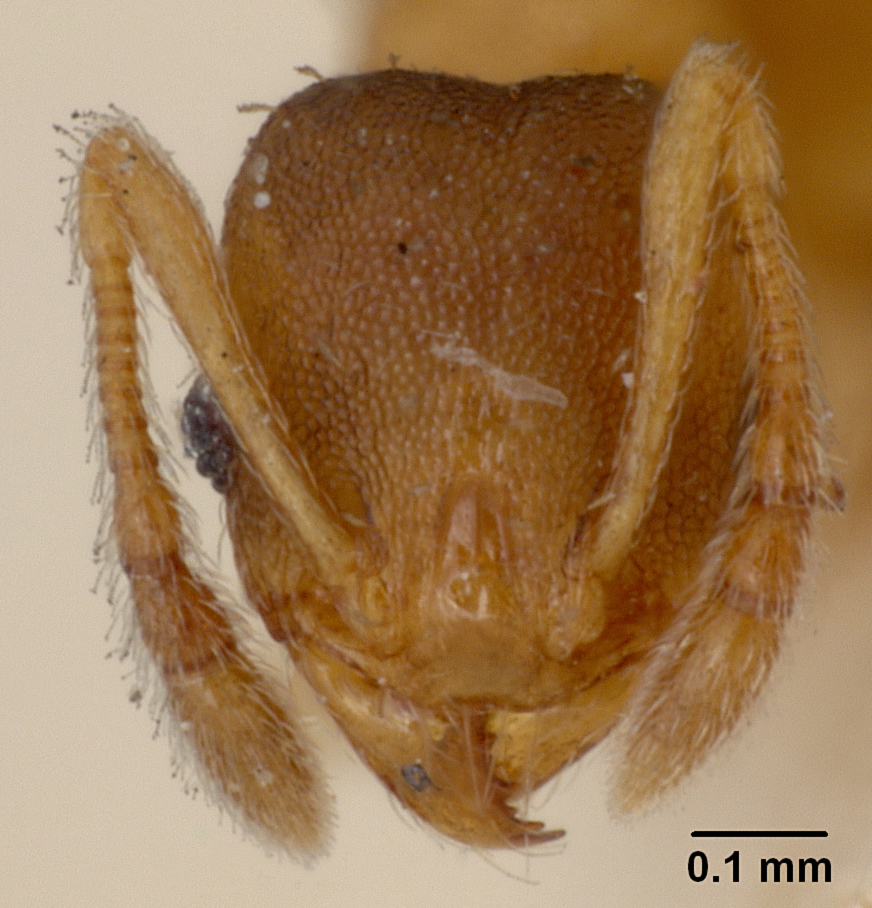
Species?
Pheidole constipata
